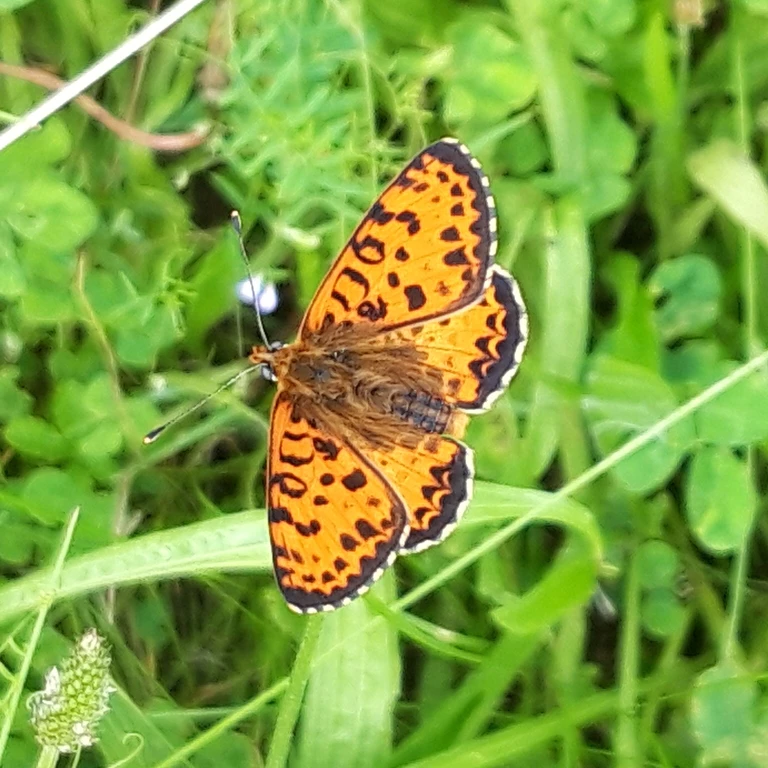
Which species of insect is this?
Melitaea didyma
